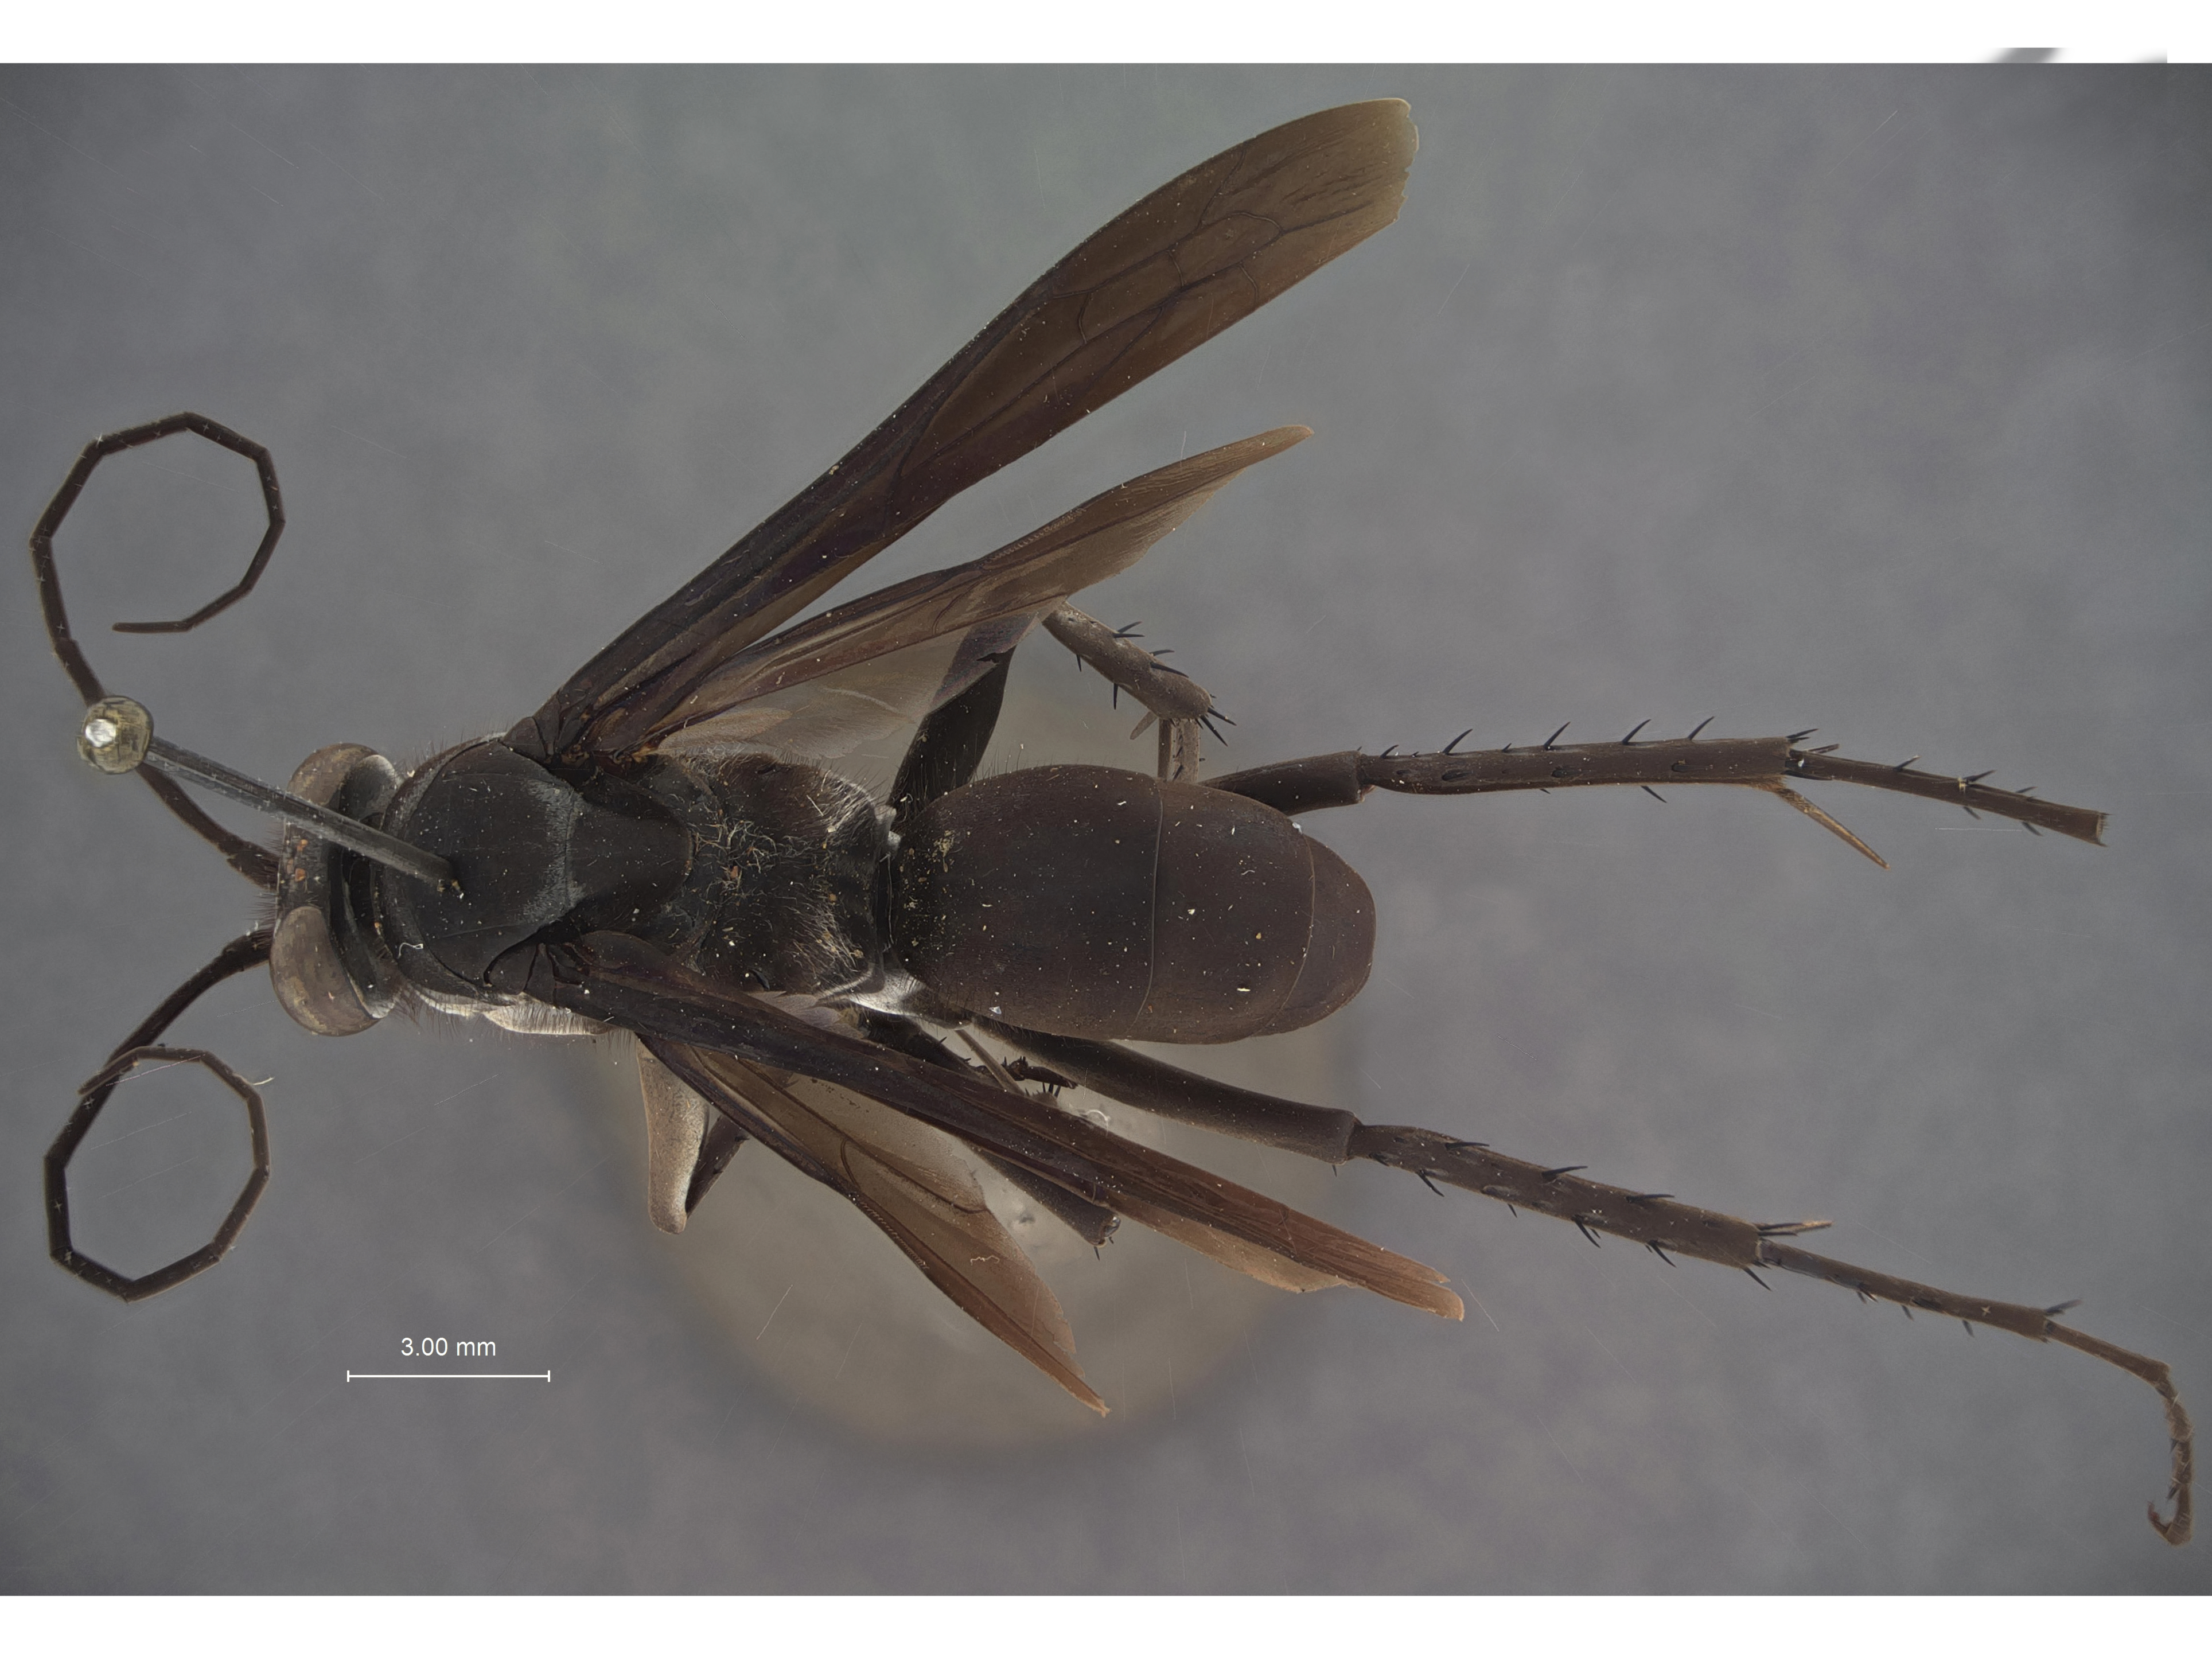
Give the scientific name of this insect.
Atopopompilus taiwanianus
